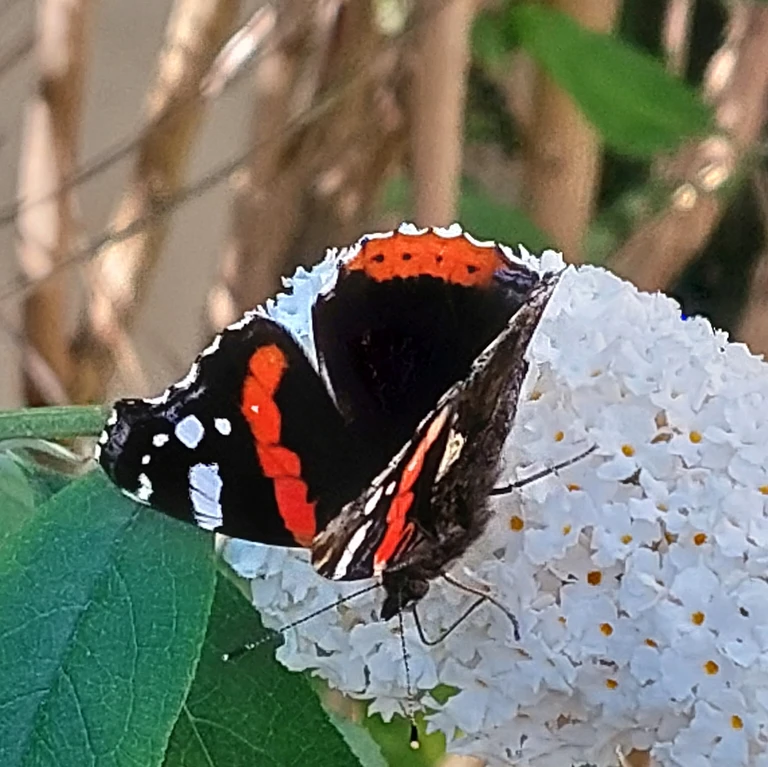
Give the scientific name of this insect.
Vanessa atalanta
